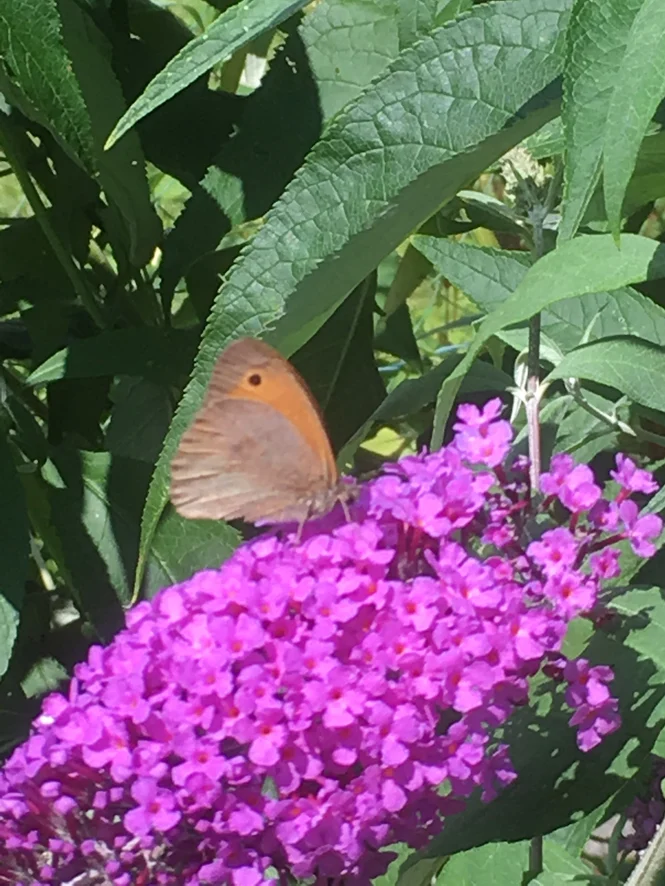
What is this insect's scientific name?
Maniola jurtina
